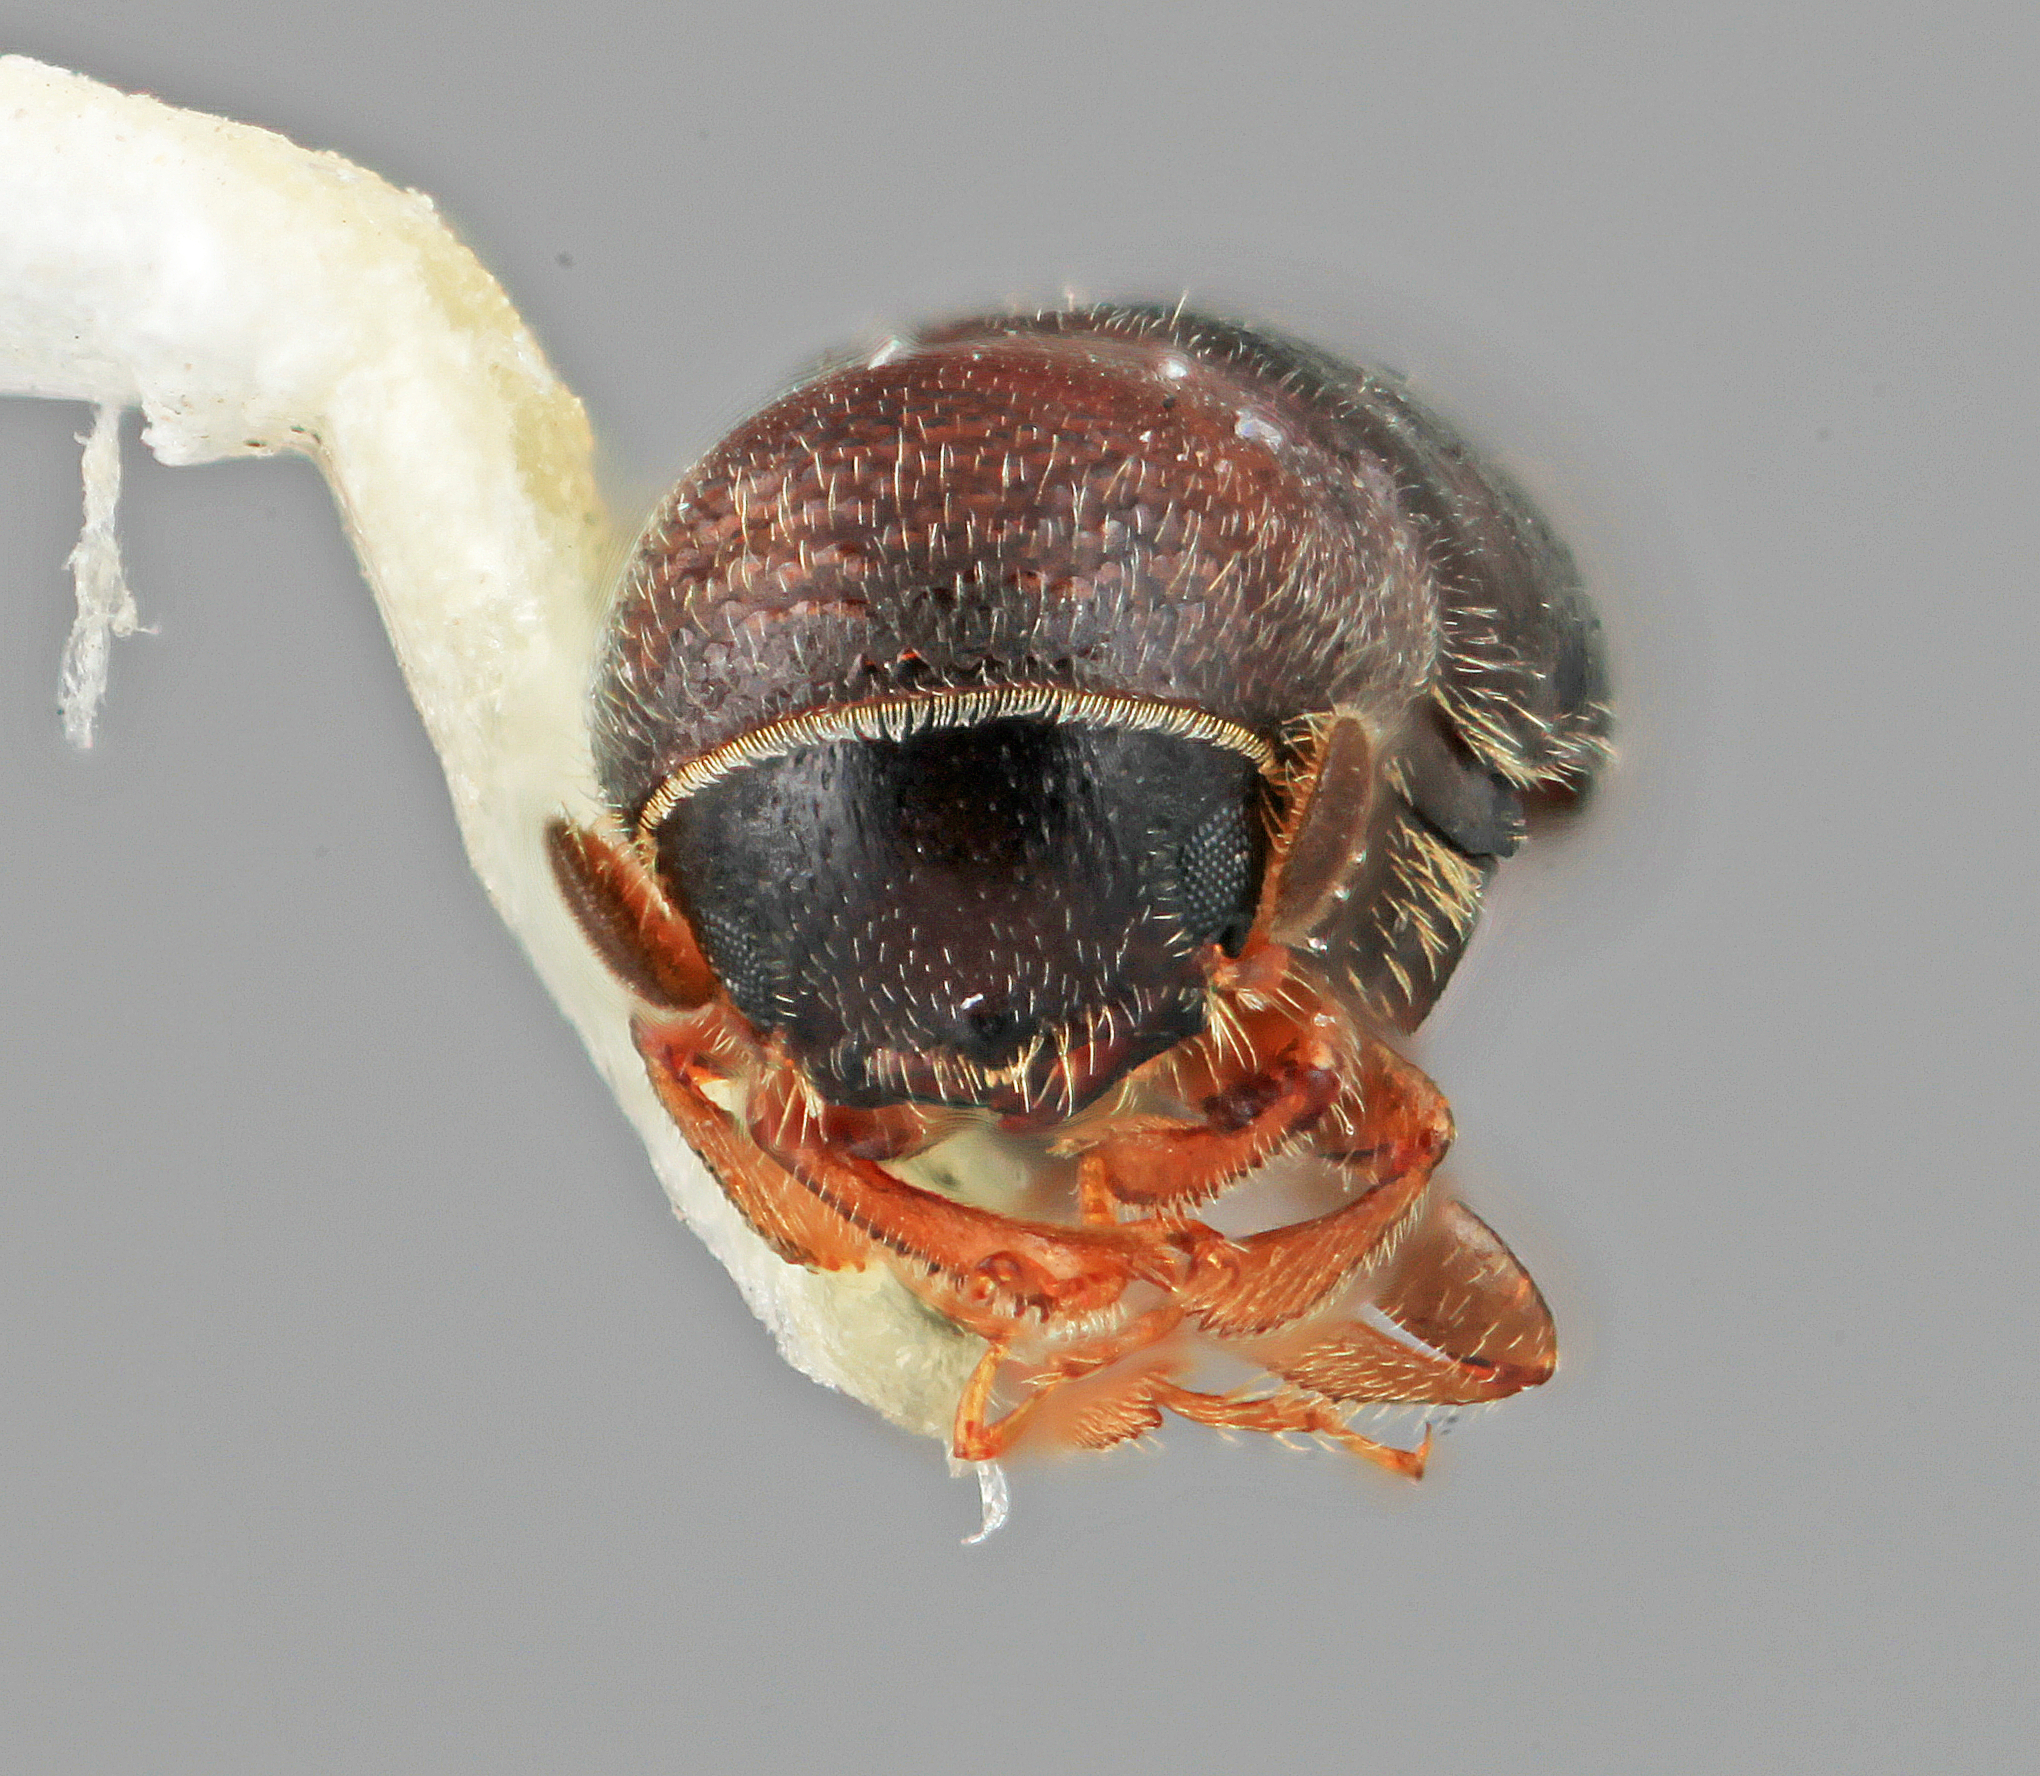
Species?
Microcorthylus hostilis
